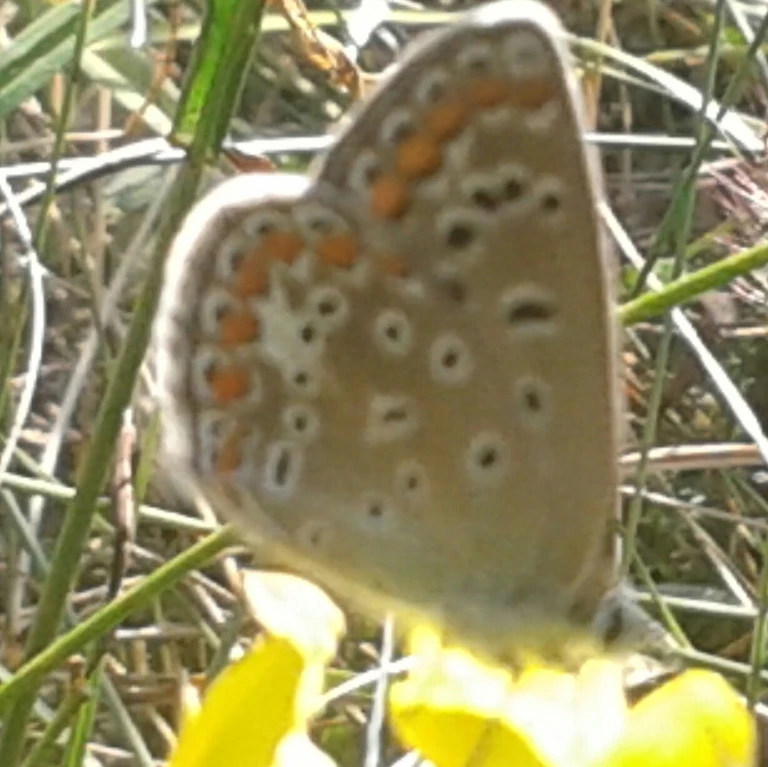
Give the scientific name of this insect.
Polyommatus icarus
